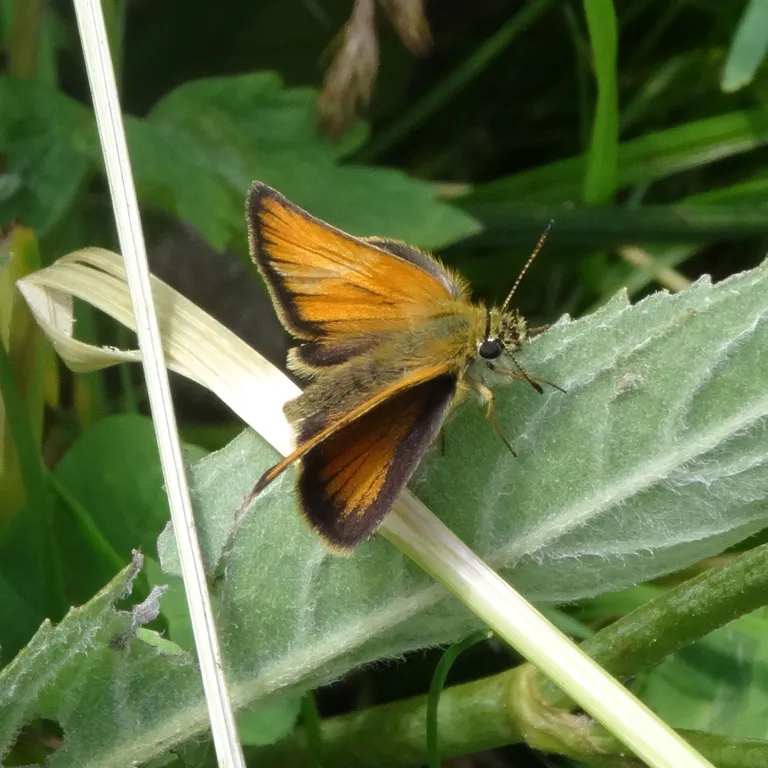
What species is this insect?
Thymelicus lineola
